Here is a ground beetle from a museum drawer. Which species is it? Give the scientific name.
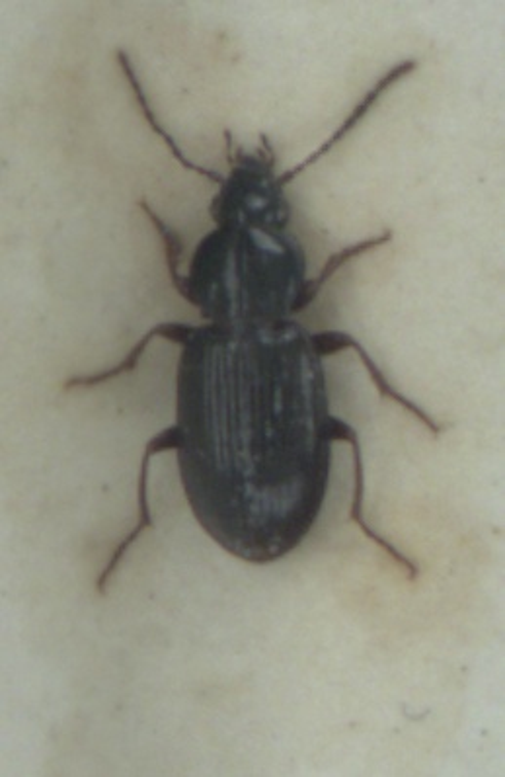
Pterostichus strenuus
